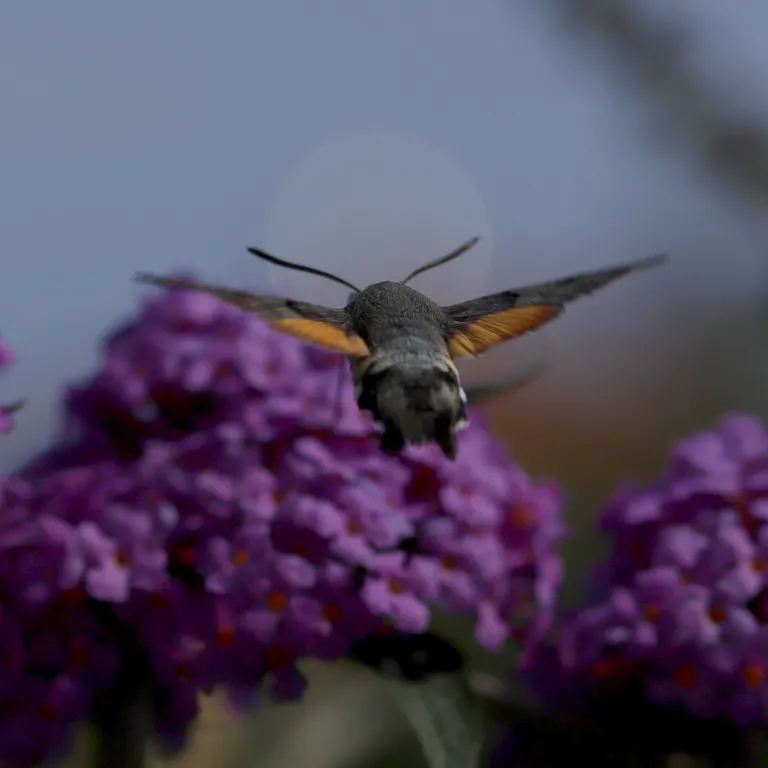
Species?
Macroglossum stellatarum
